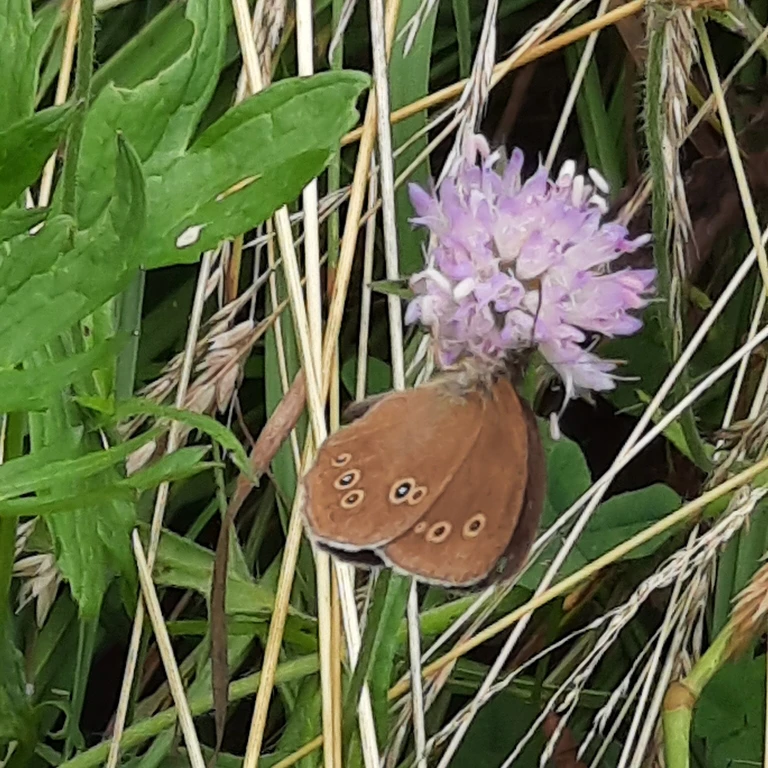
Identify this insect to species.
Aphantopus hyperantus
